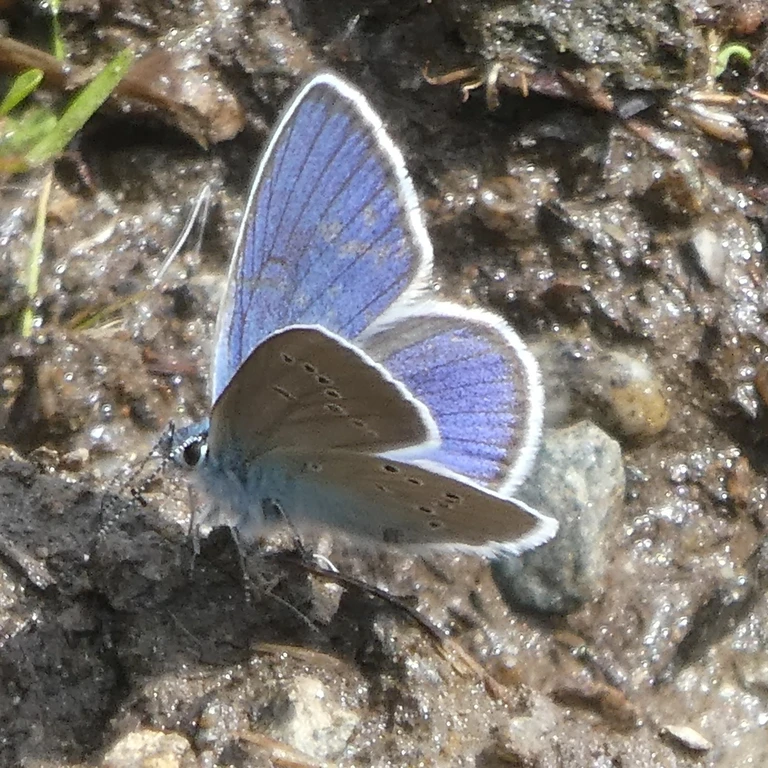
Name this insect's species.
Cyaniris semiargus
